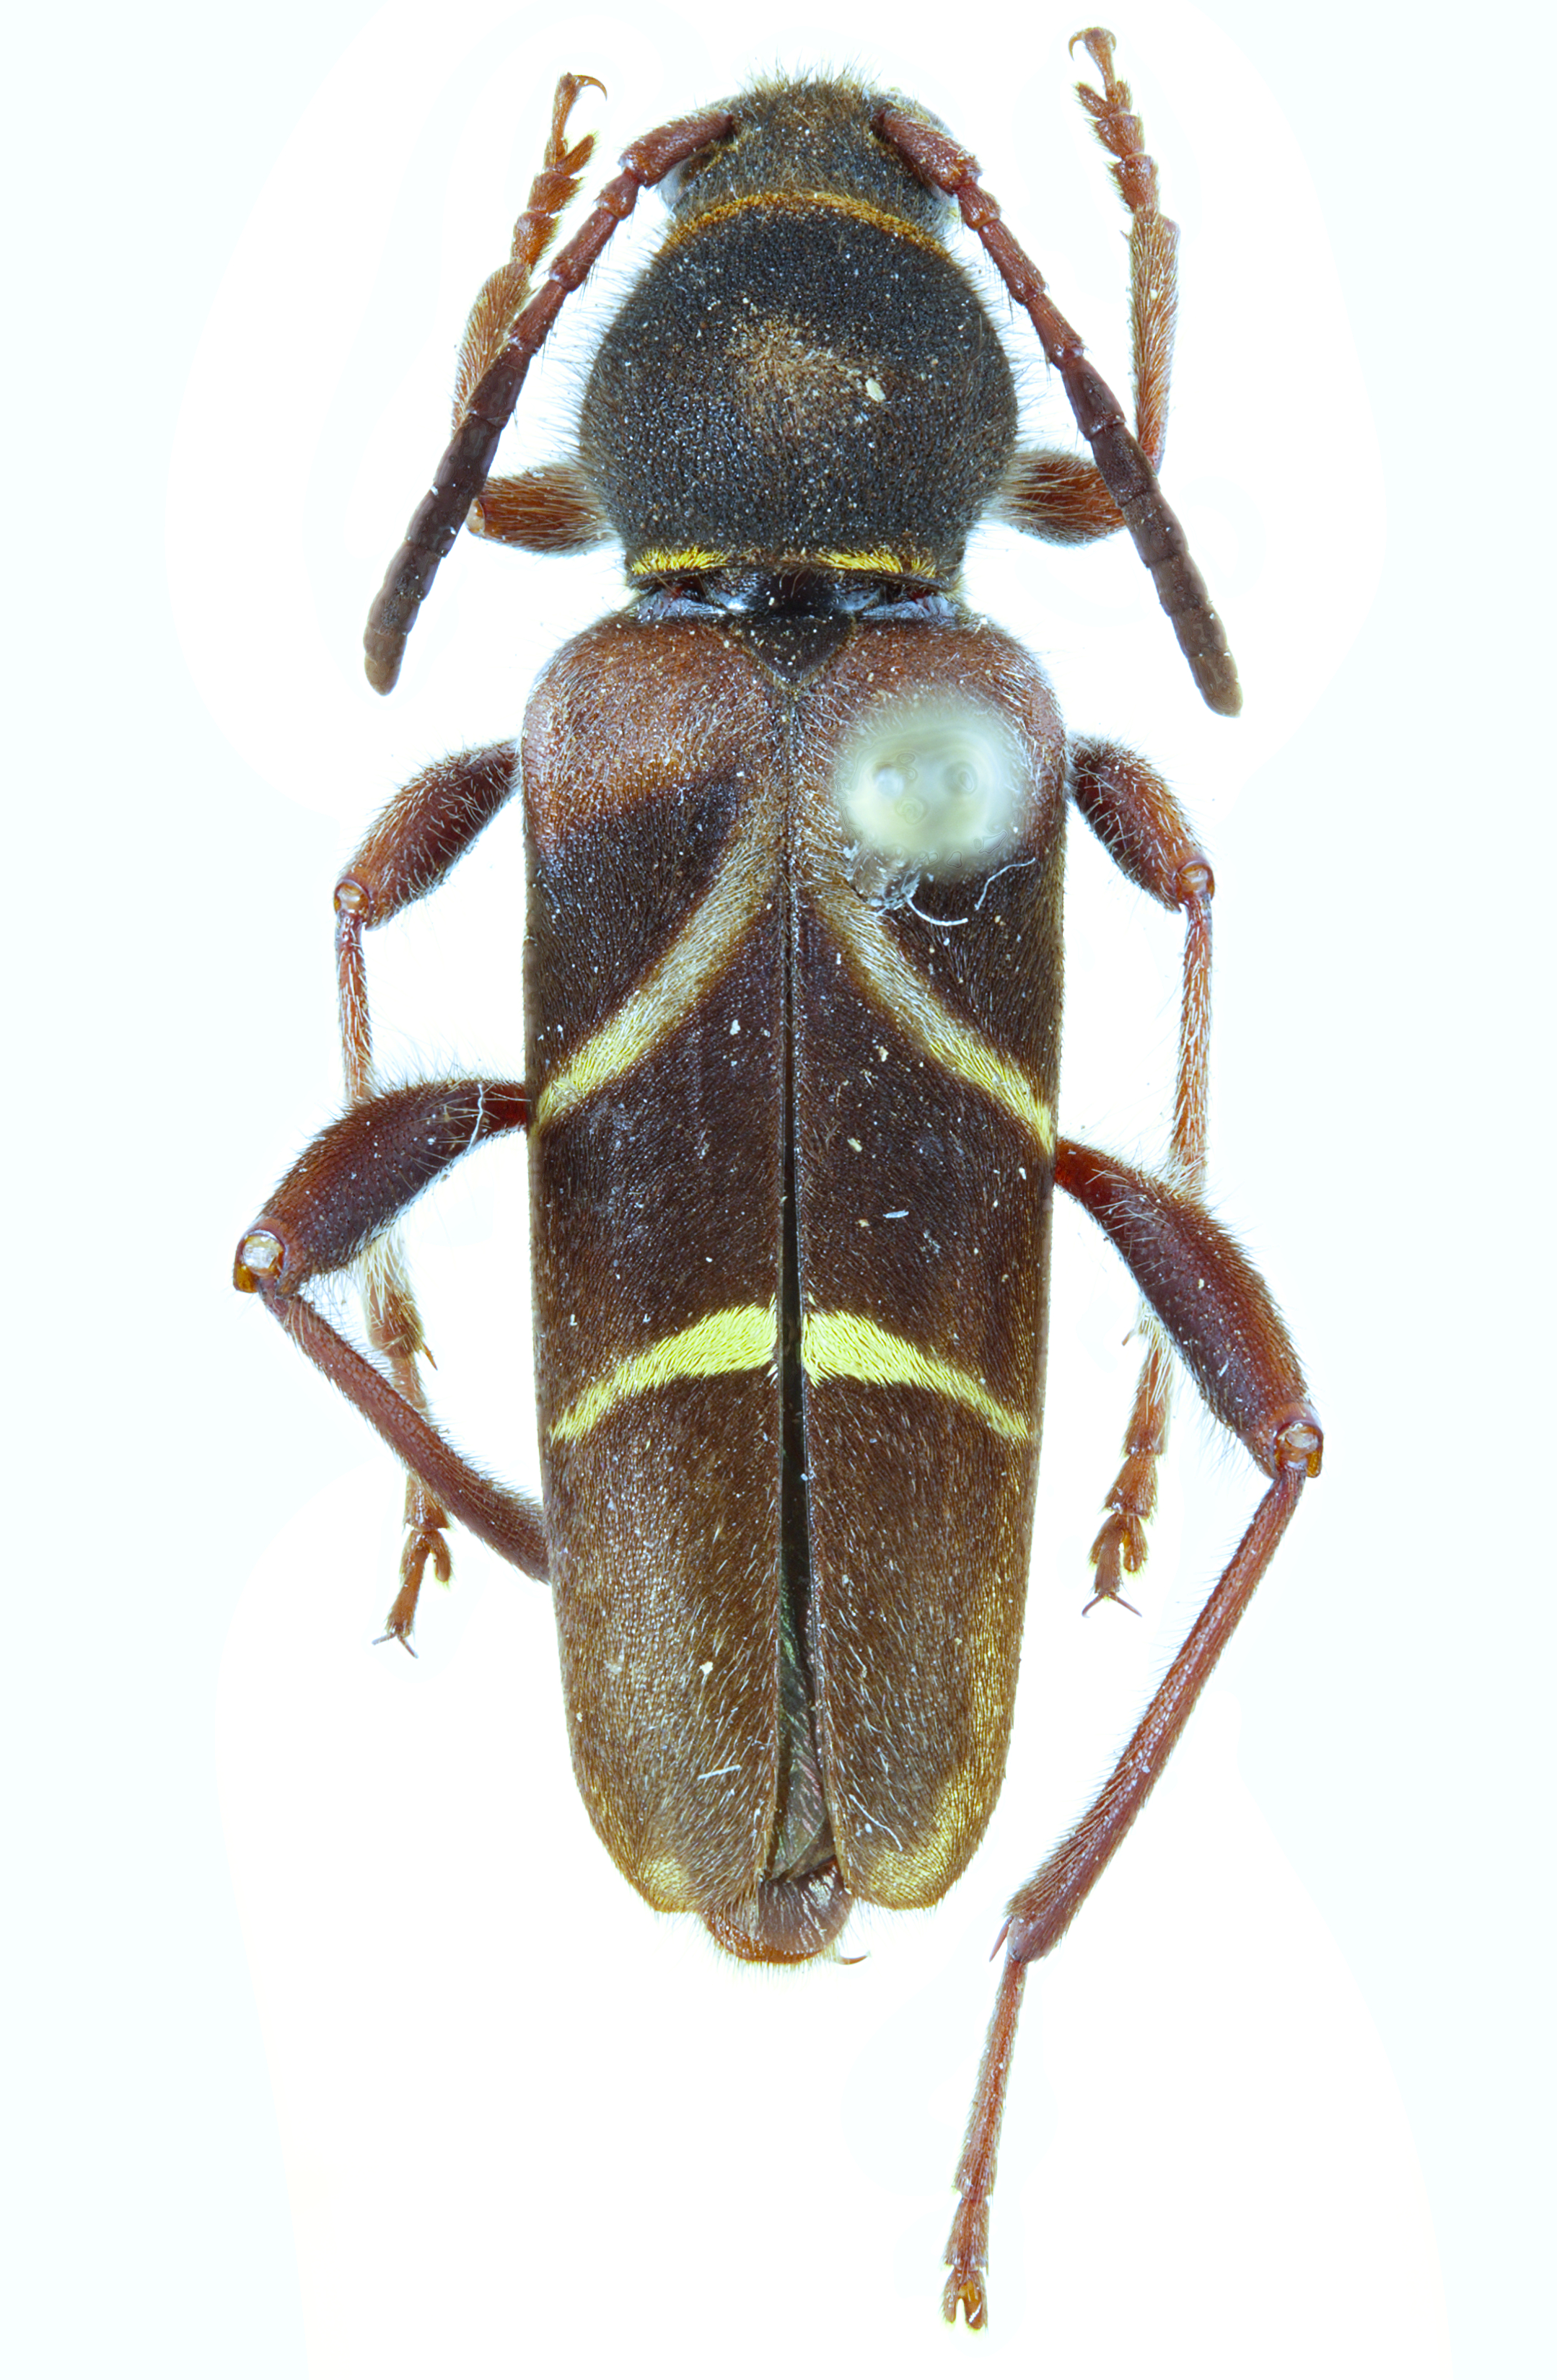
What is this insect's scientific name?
Brachyclytus singularis
